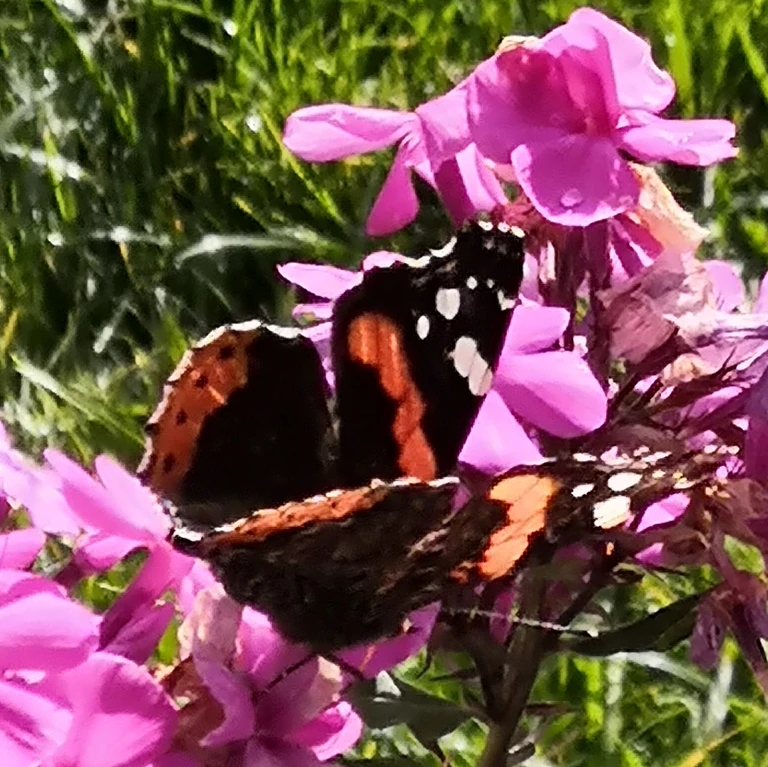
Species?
Vanessa atalanta
